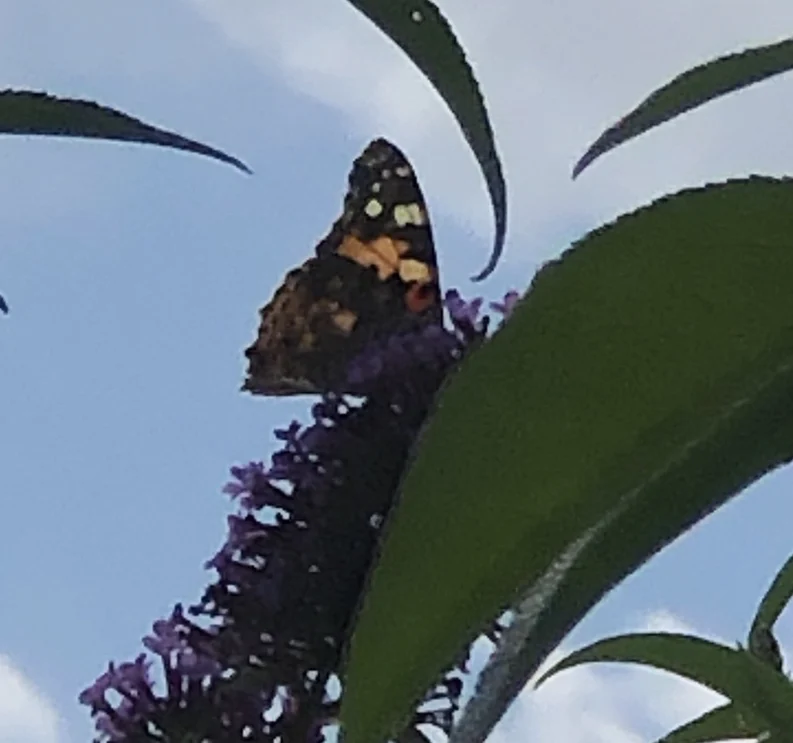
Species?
Vanessa cardui
